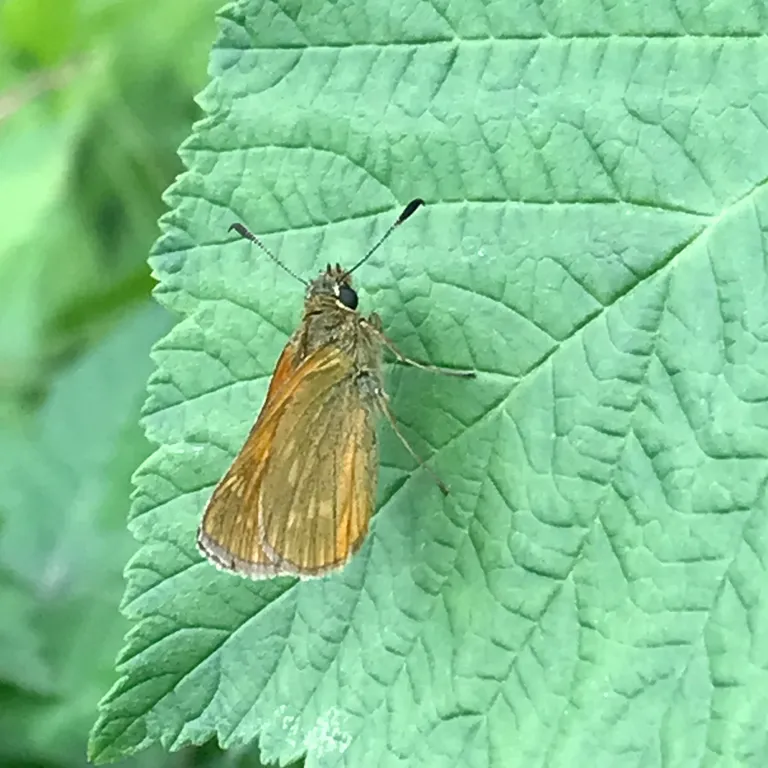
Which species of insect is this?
Ochlodes sylvanus (also Ochlodes venata)
